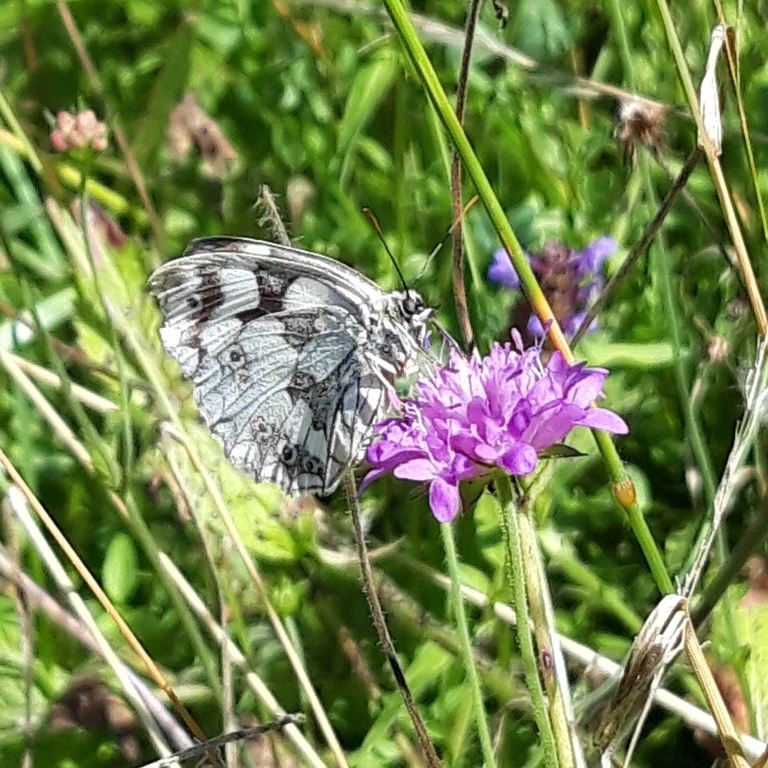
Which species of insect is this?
Melanargia galathea
